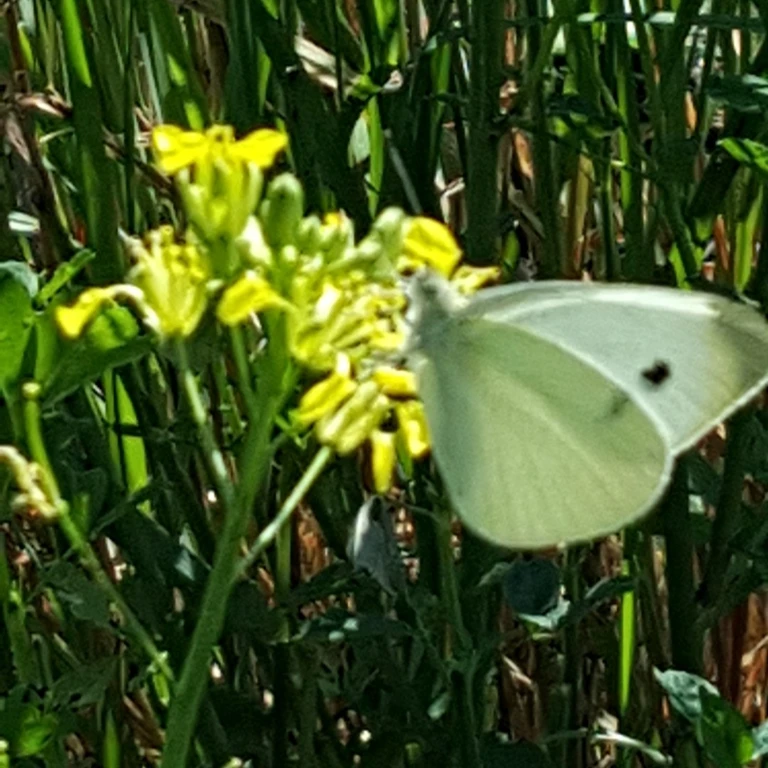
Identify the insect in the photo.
Pieris rapae
